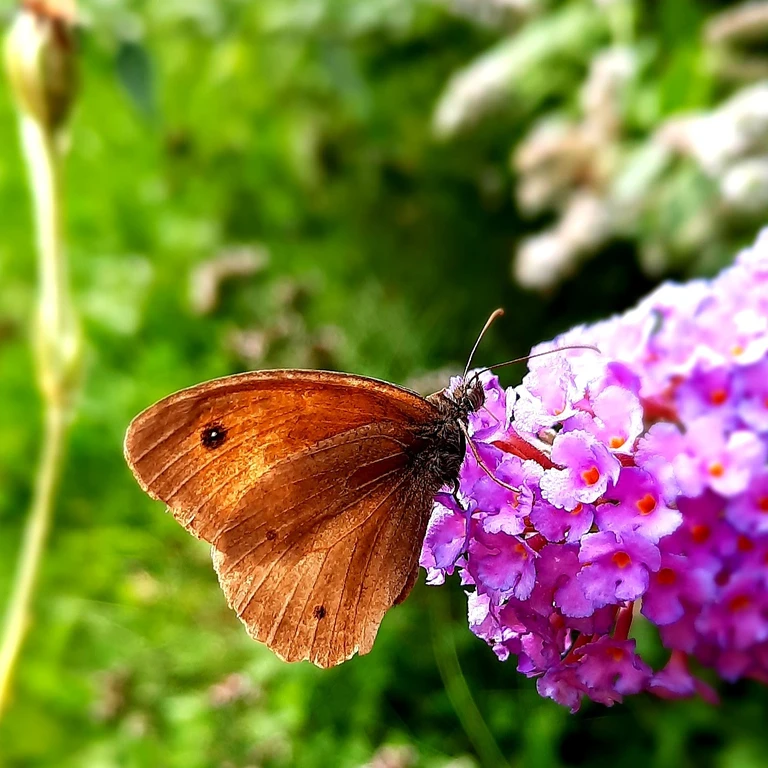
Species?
Maniola jurtina
